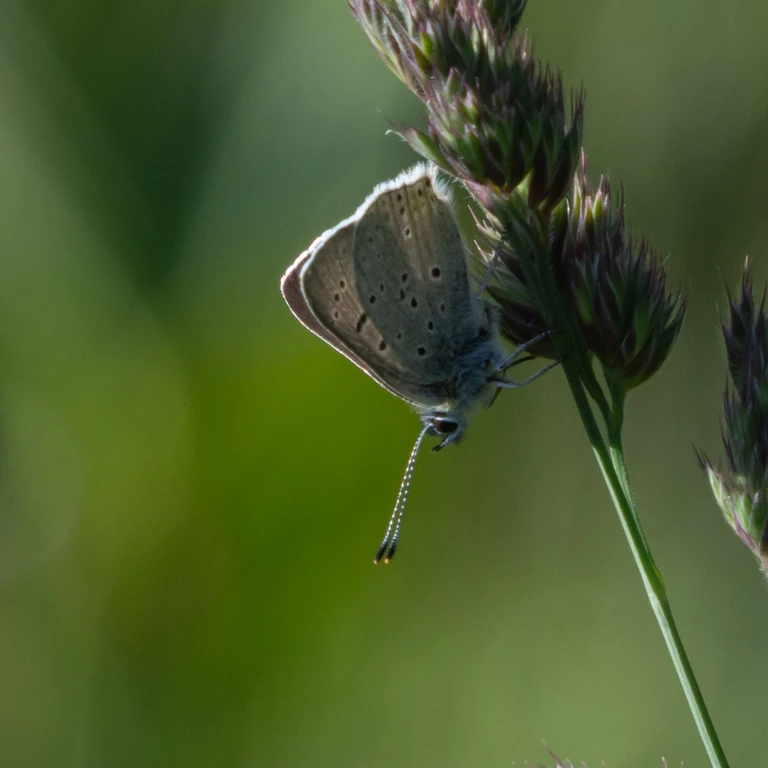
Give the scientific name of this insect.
Lycaena tityrus (also Loweia tityrus)
